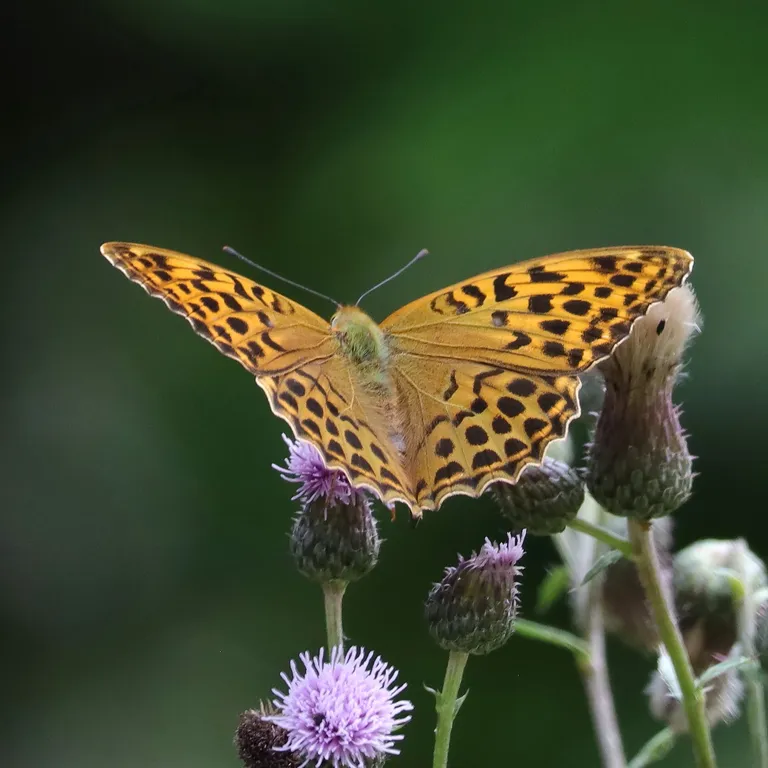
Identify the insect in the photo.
Argynnis paphia
